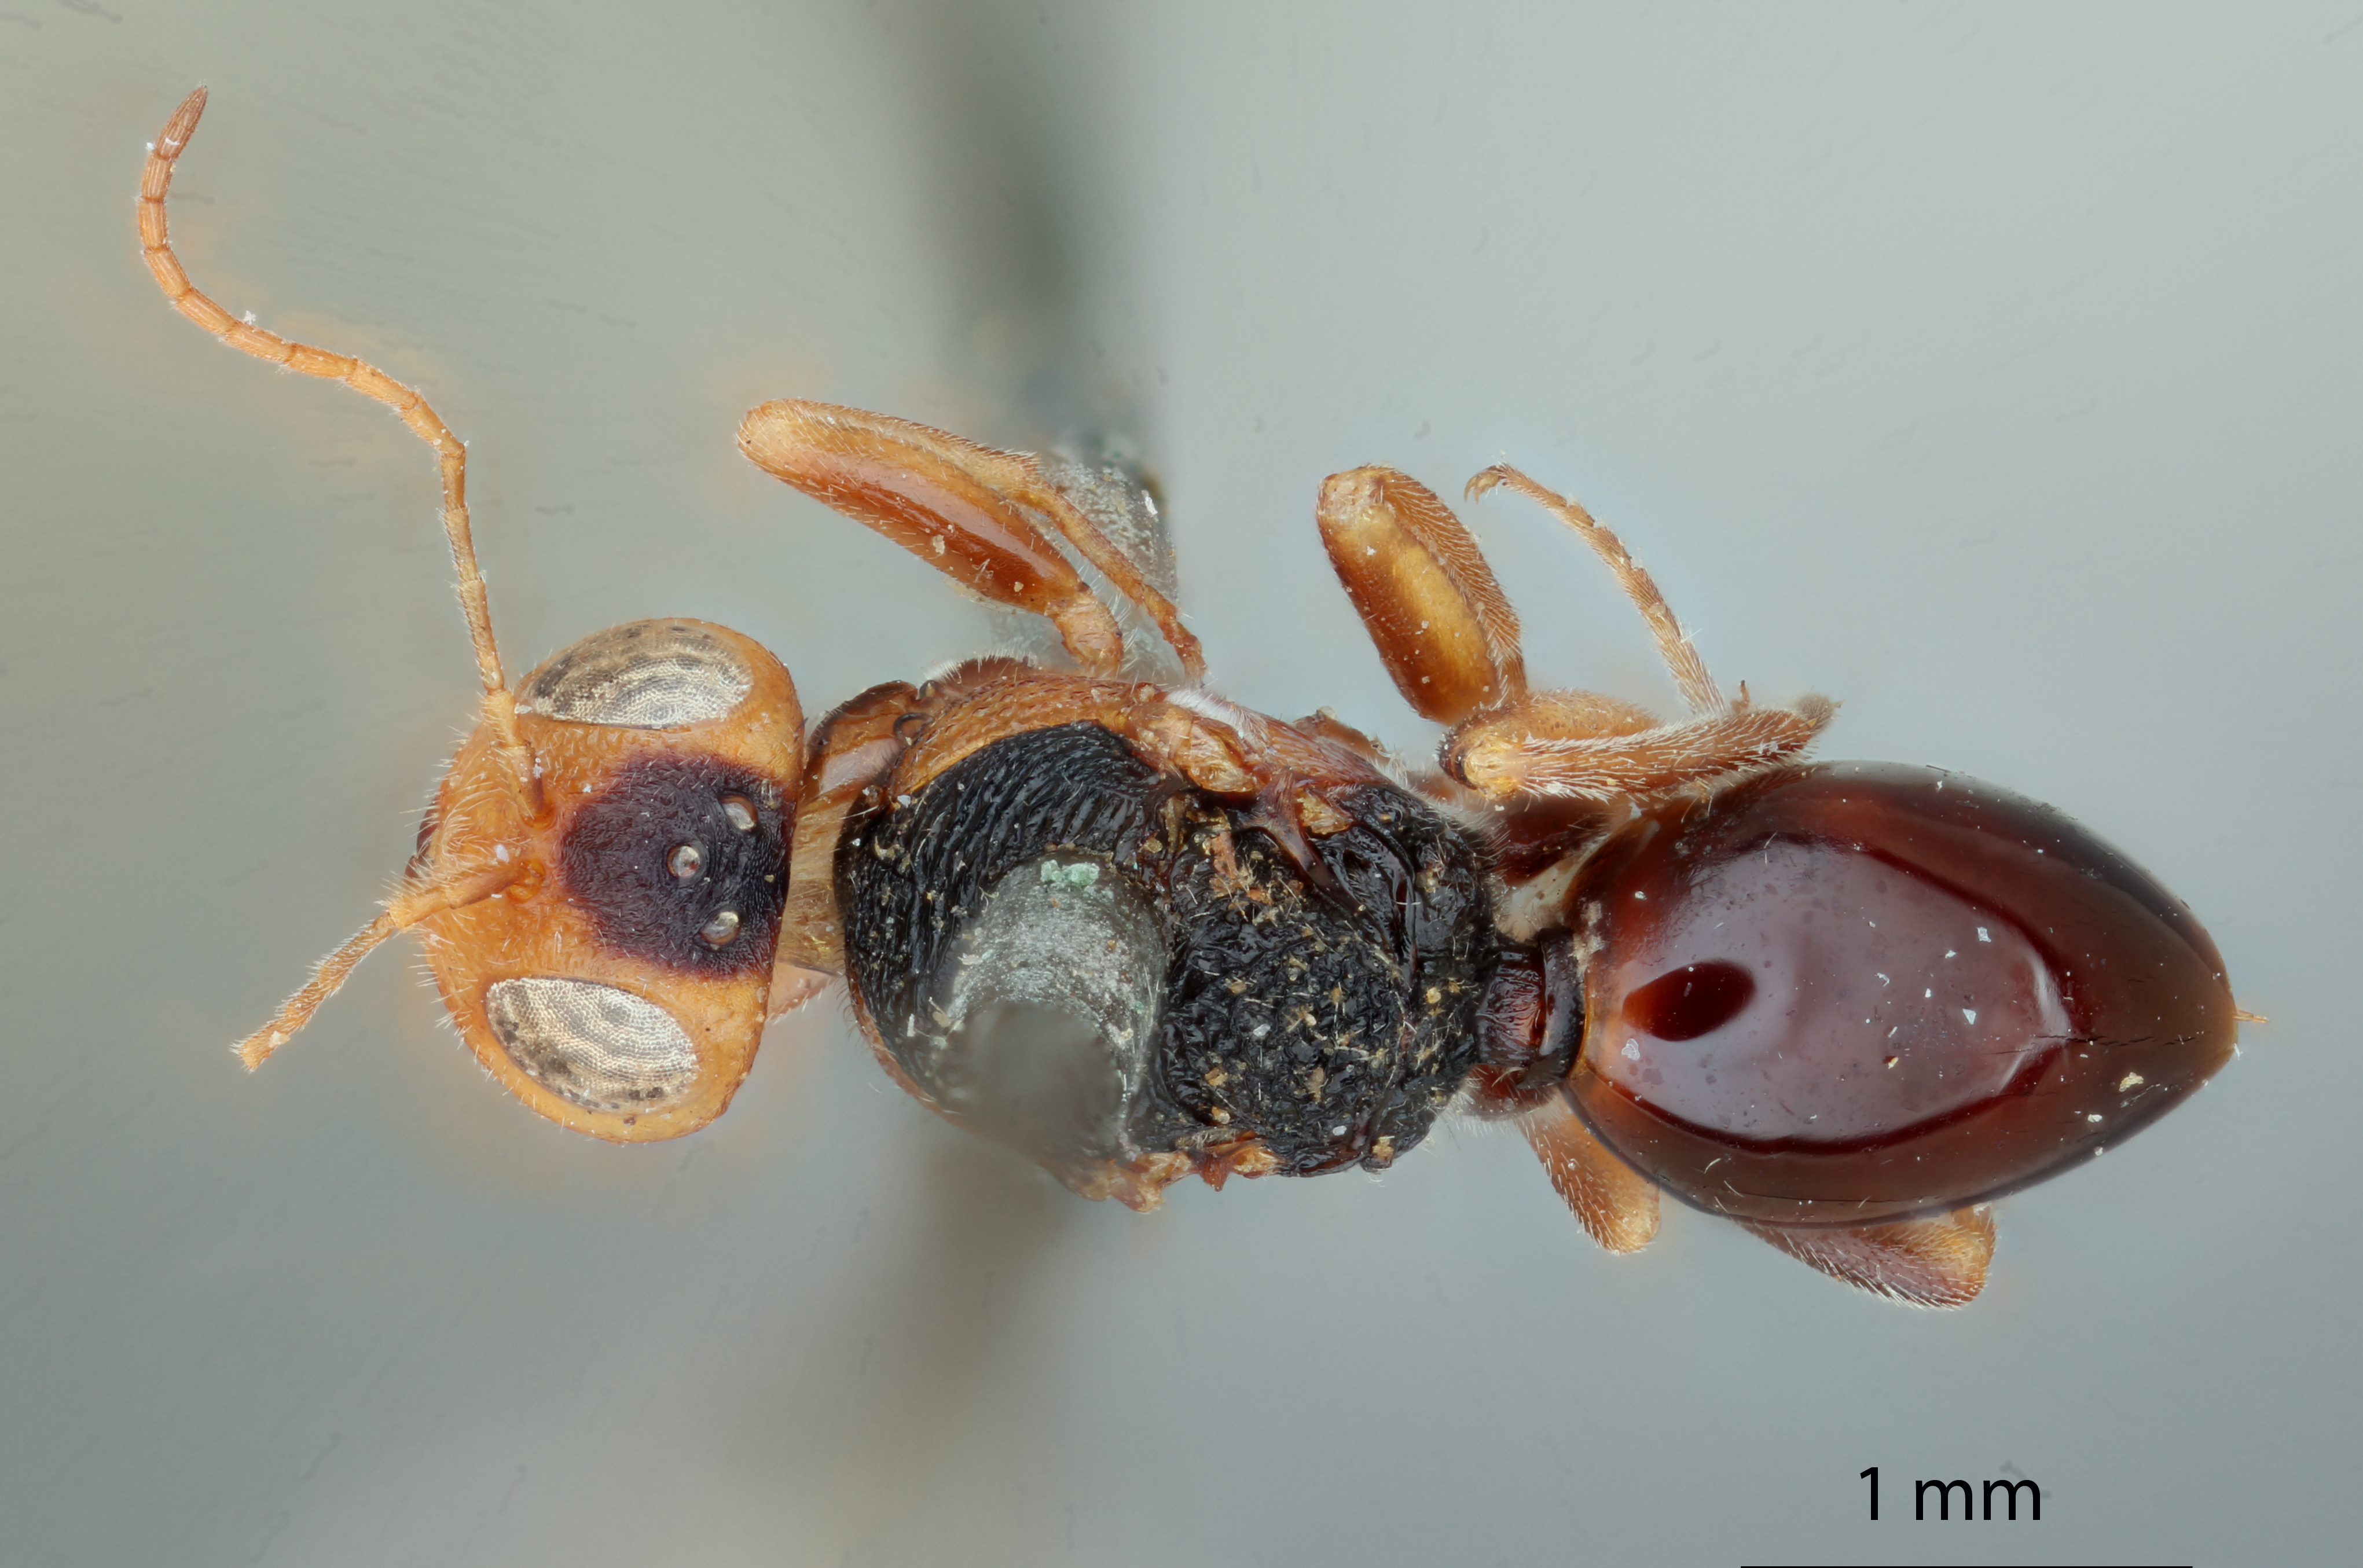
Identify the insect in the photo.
Holcaspis mexicana
